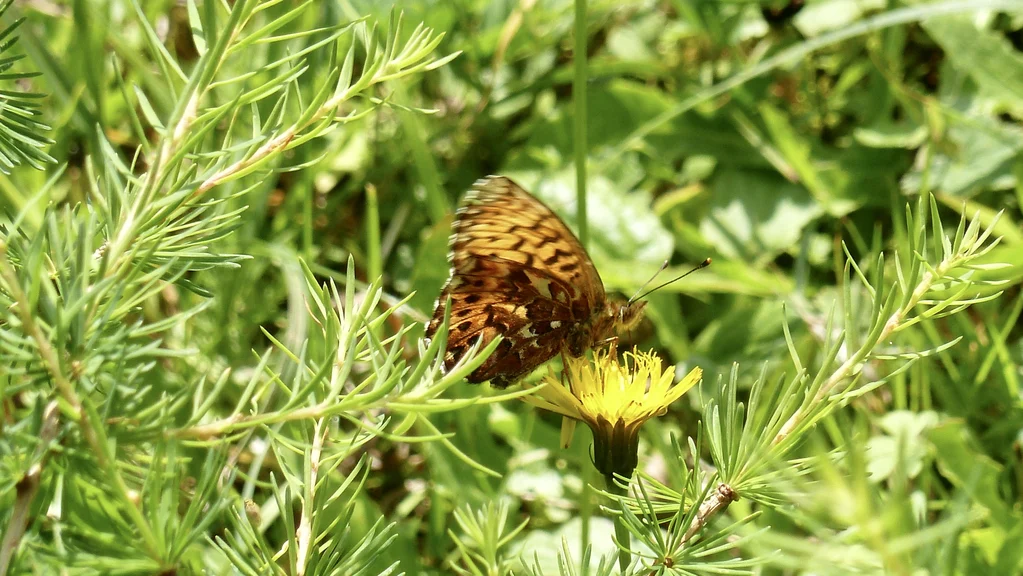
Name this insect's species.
Boloria titania
